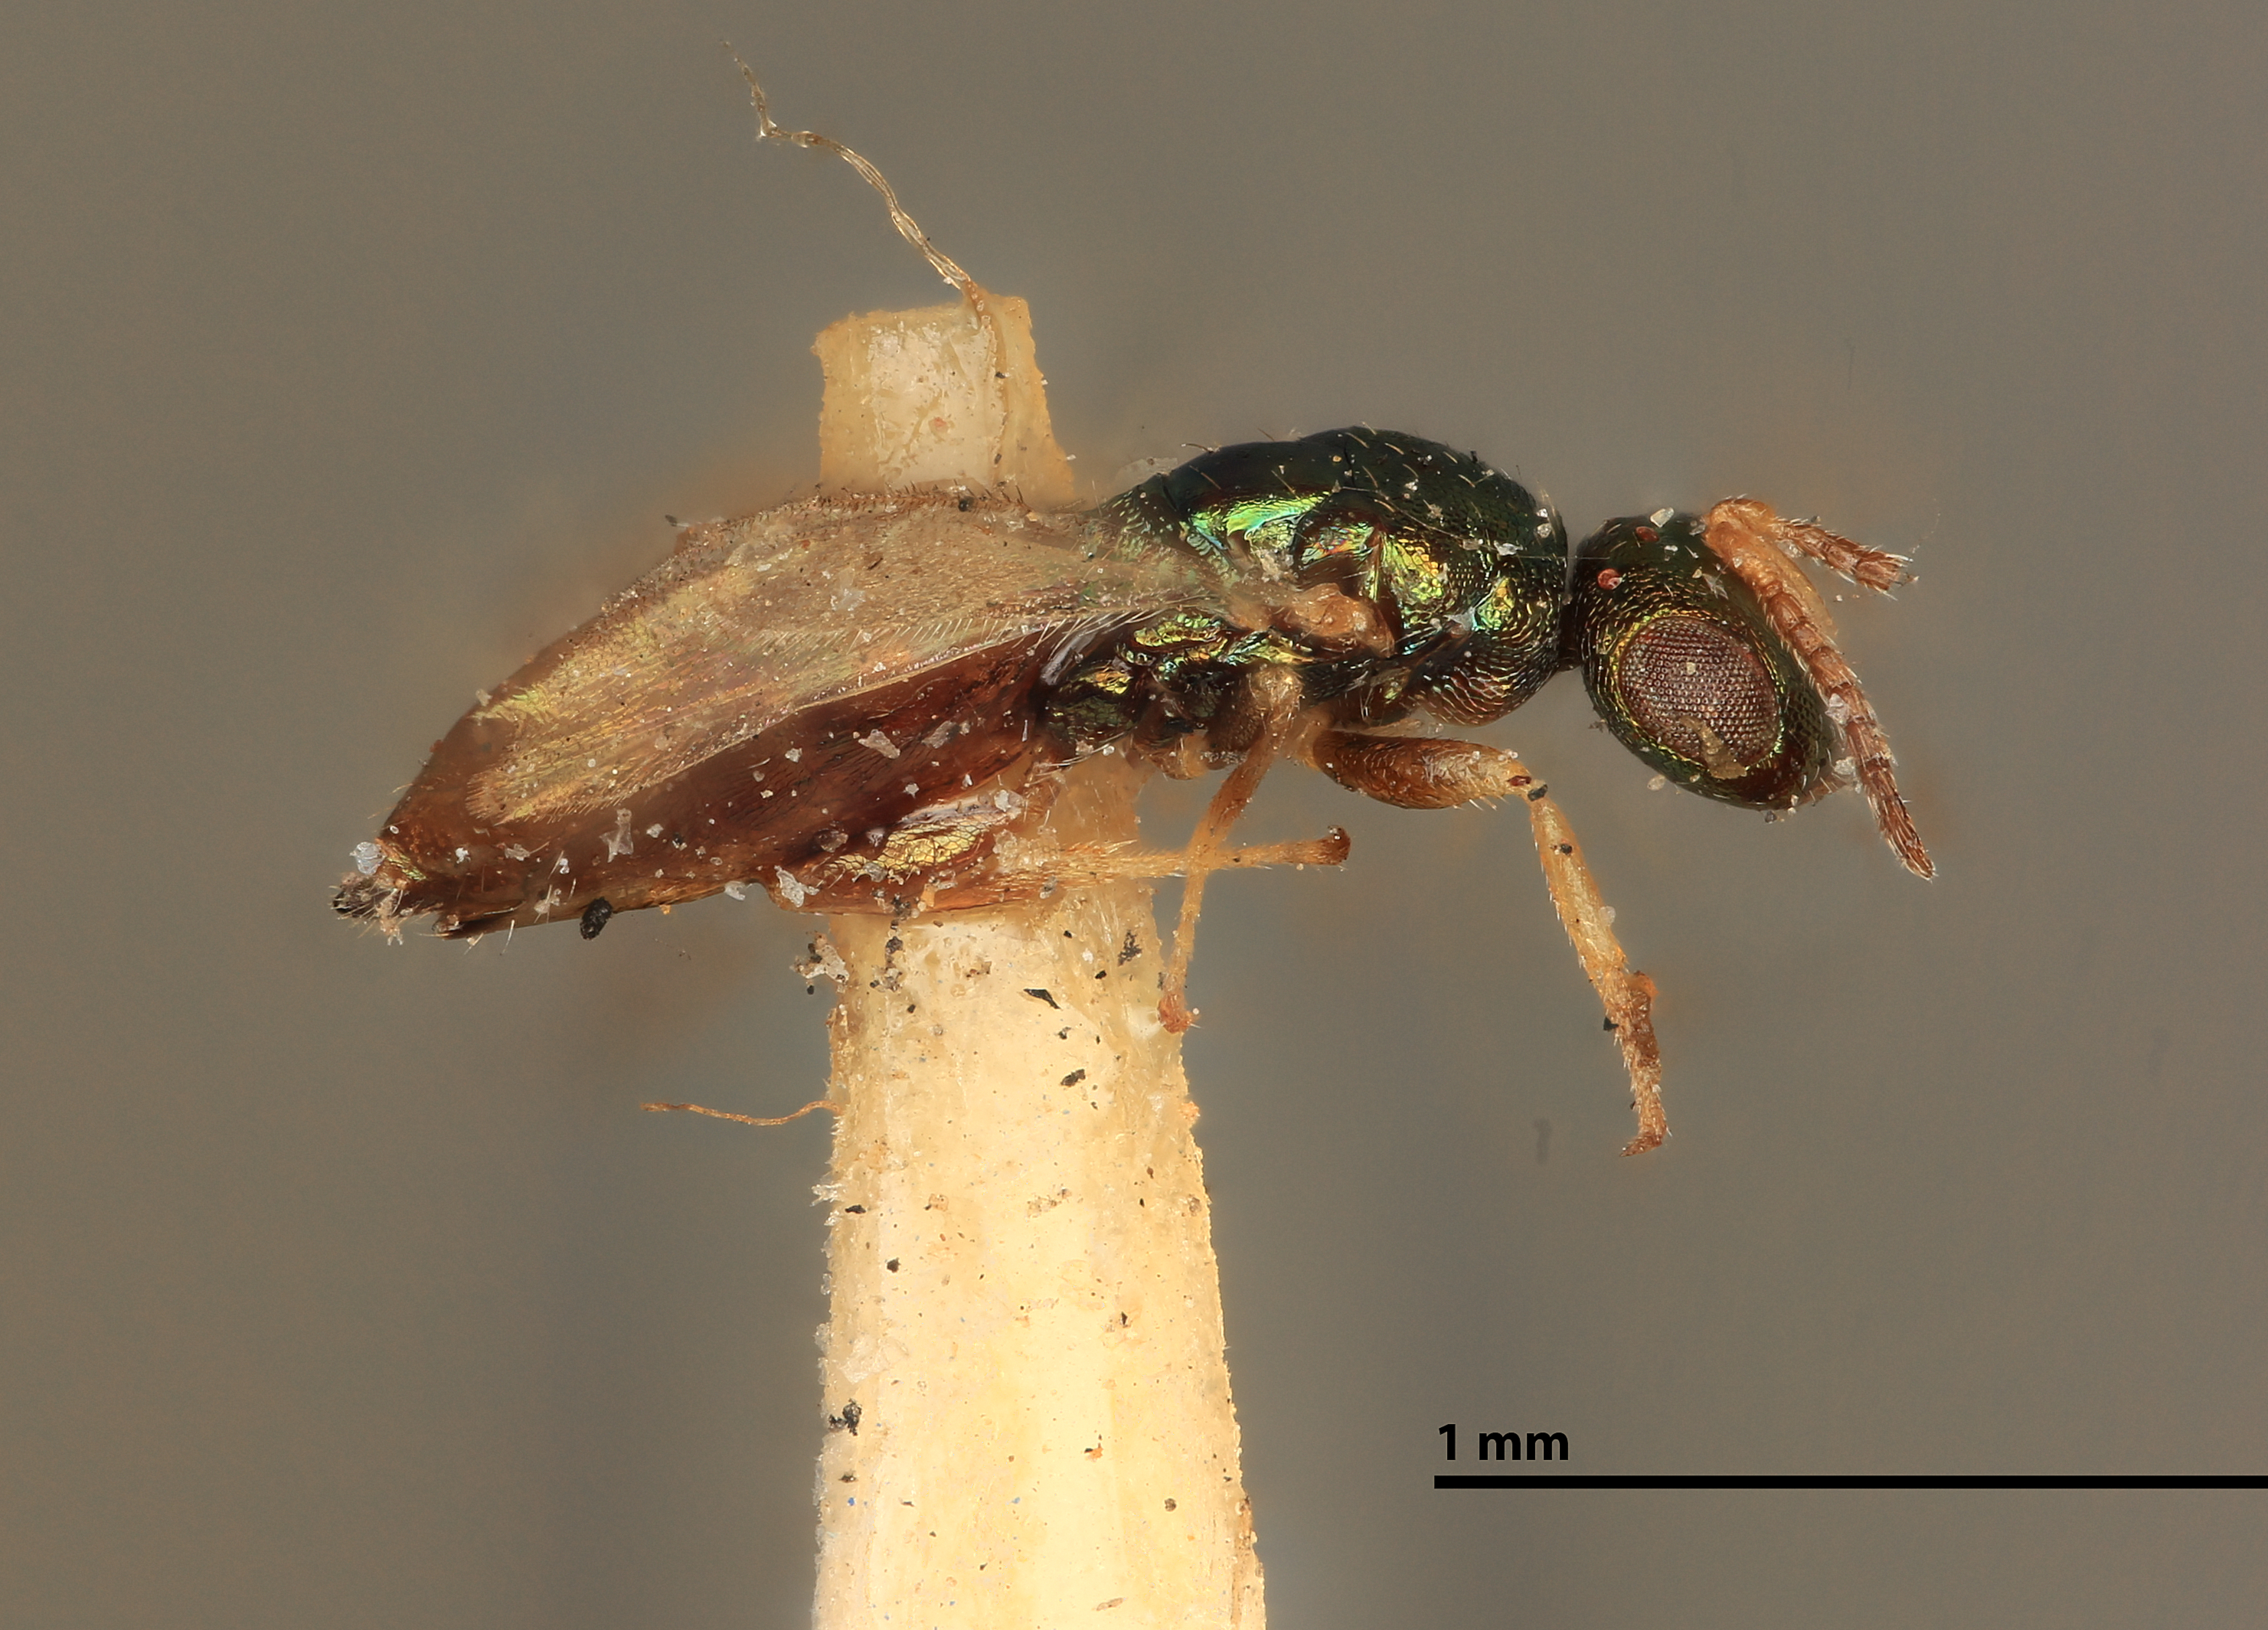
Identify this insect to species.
Eutelus betulae
